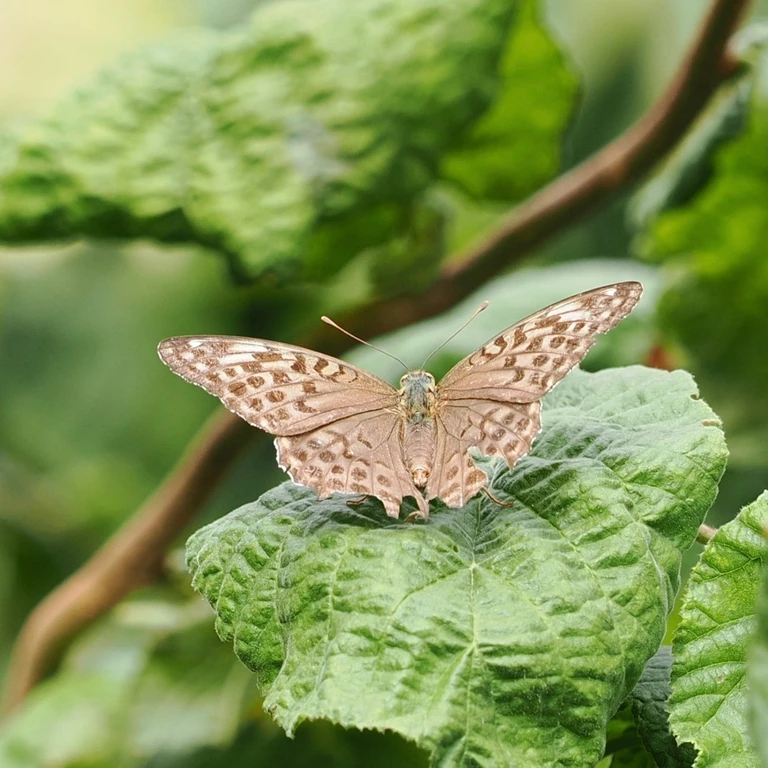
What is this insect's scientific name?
Argynnis paphia
